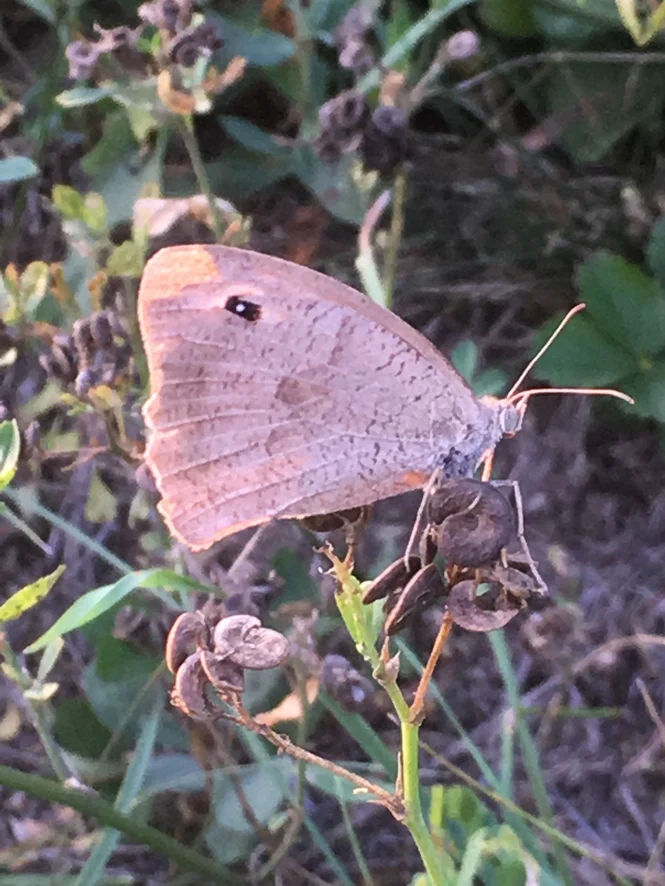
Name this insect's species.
Maniola jurtina
